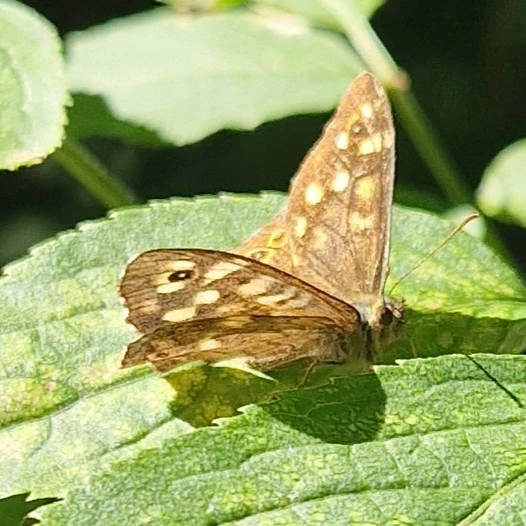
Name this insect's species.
Pararge aegeria
